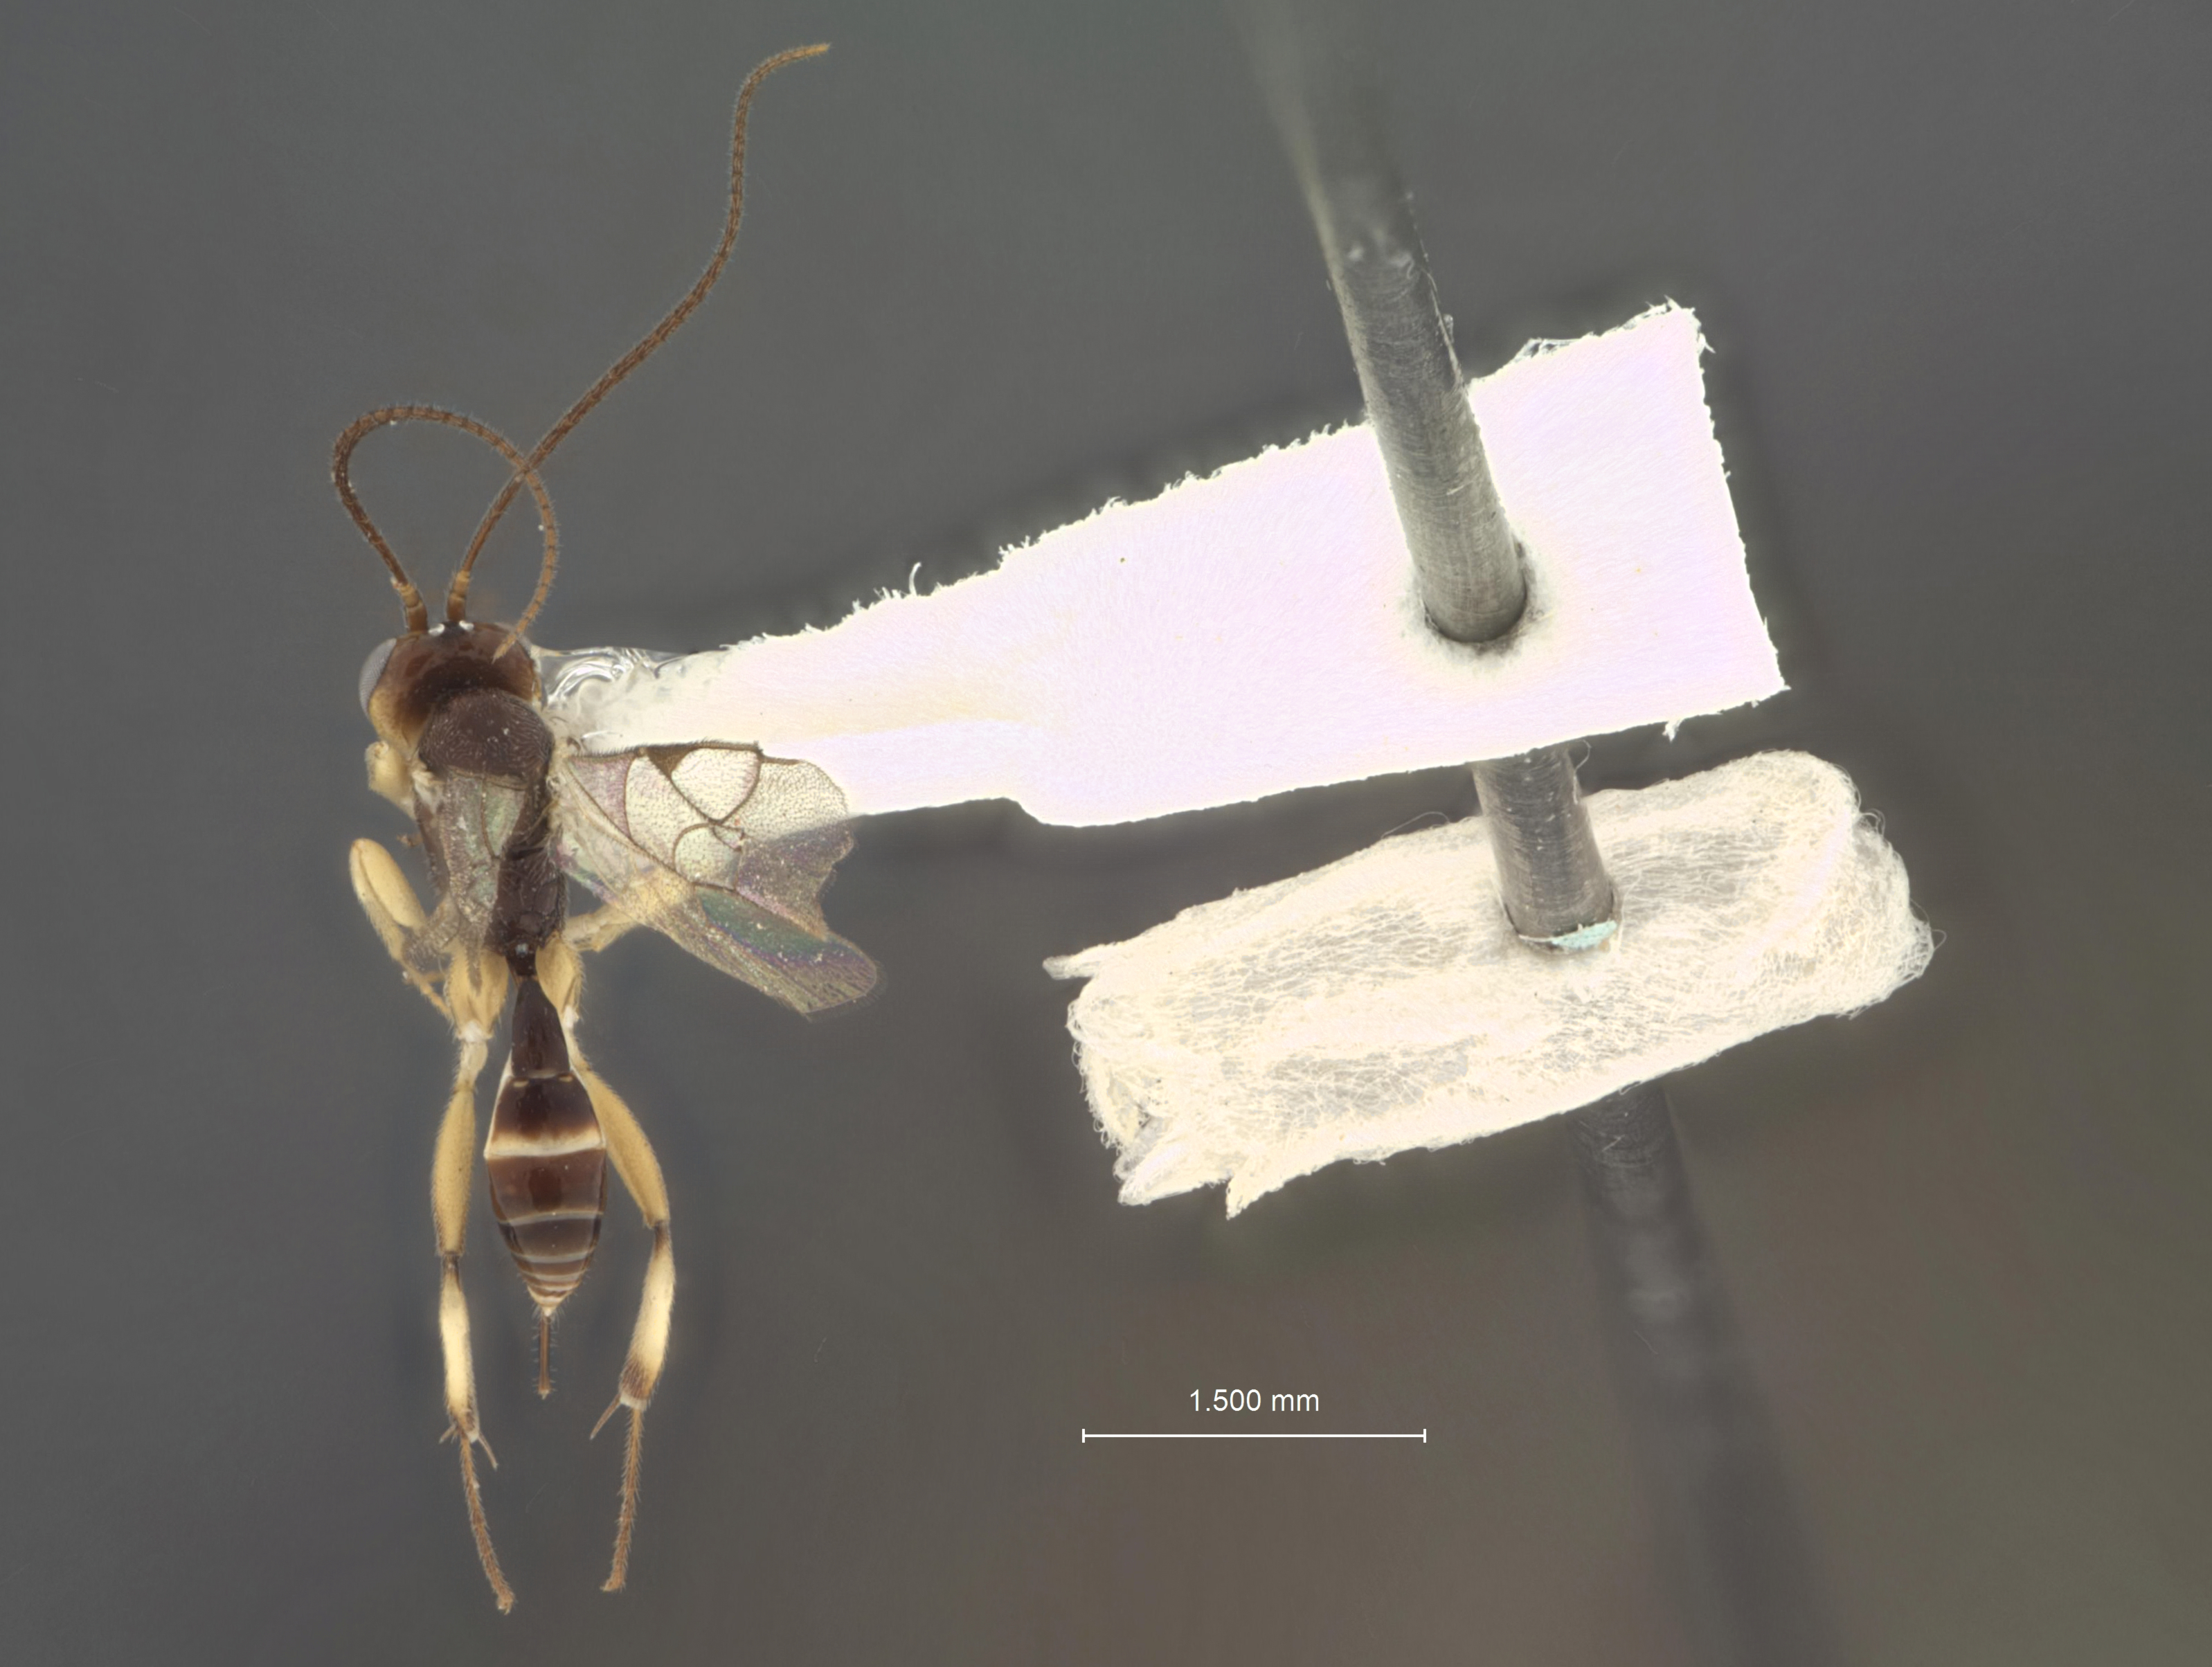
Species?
Masochorus mirandae
